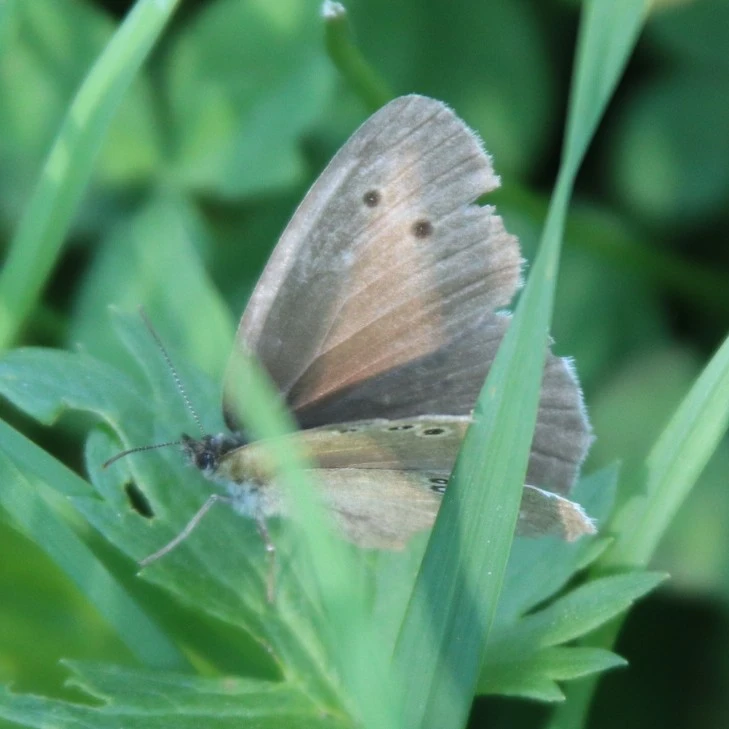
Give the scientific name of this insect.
Aphantopus hyperantus
